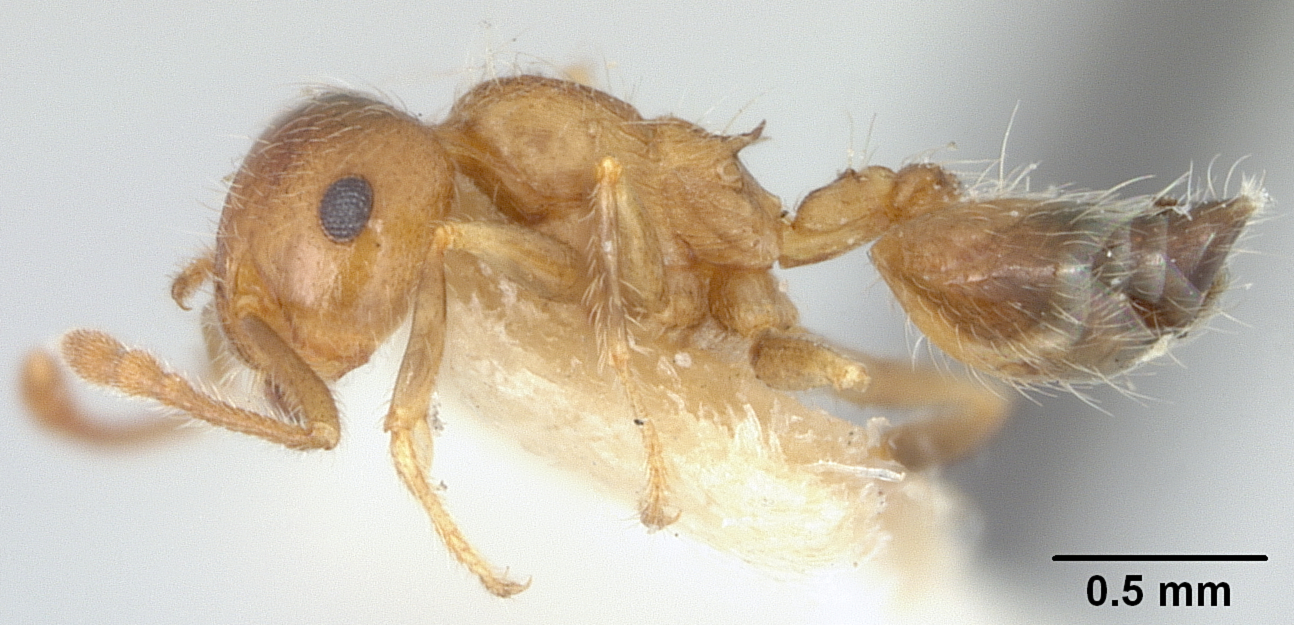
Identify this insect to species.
Crematogaster perthensis
